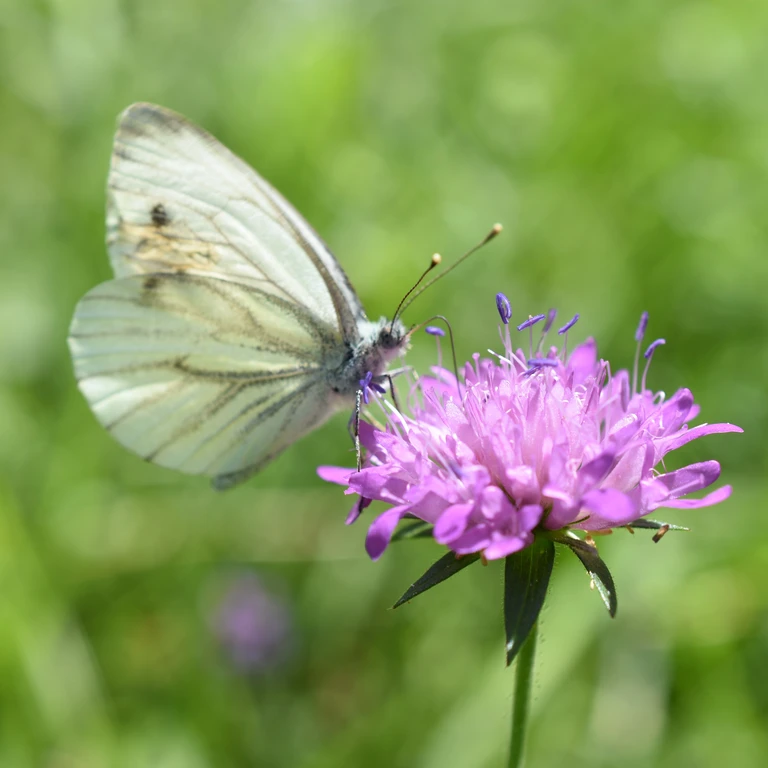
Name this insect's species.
Pieris napi
